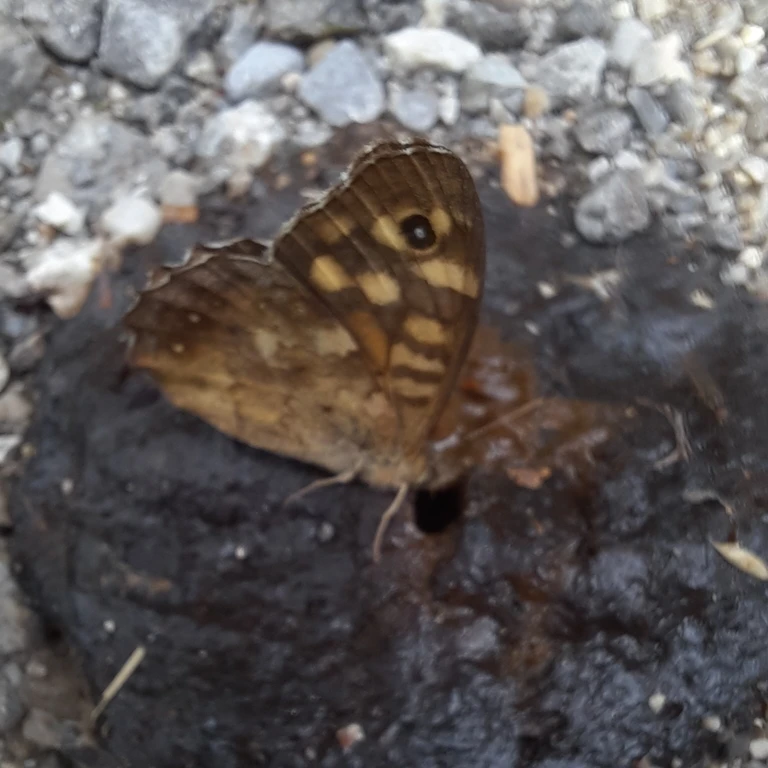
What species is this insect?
Pararge aegeria
